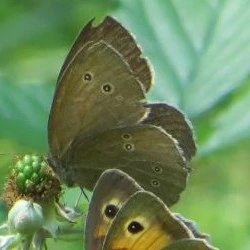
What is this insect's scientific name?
Aphantopus hyperantus
